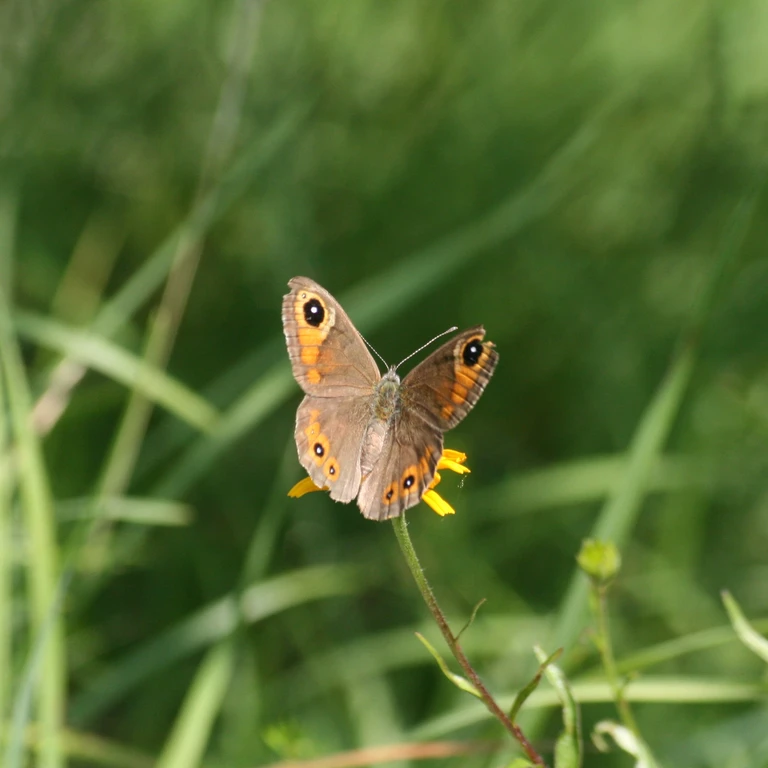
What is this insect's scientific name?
Lasiommata maera (also Pararge maera)
